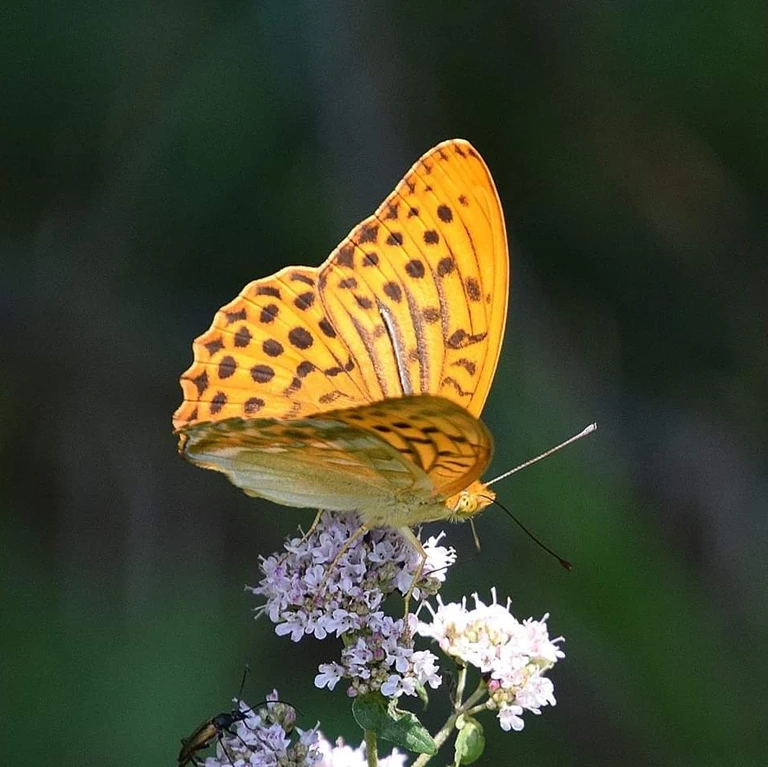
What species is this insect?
Argynnis paphia
